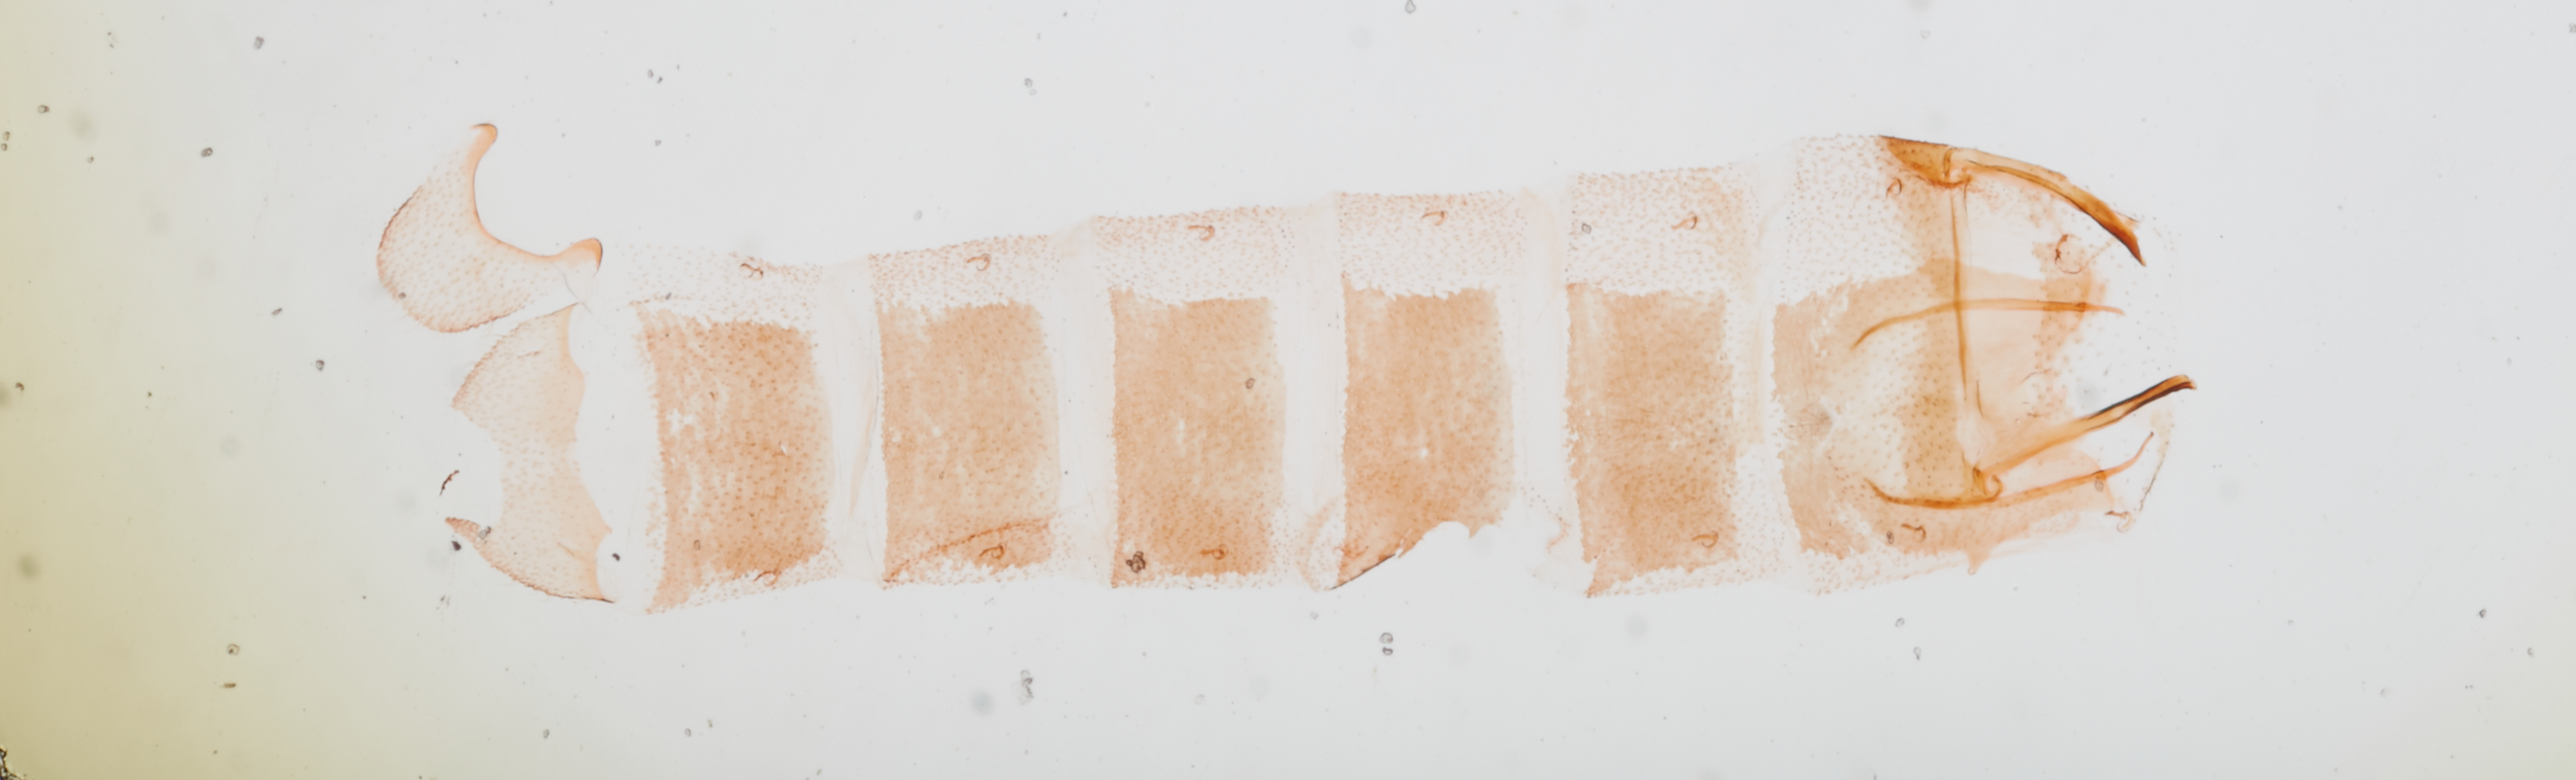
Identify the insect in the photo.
Lita veledae
